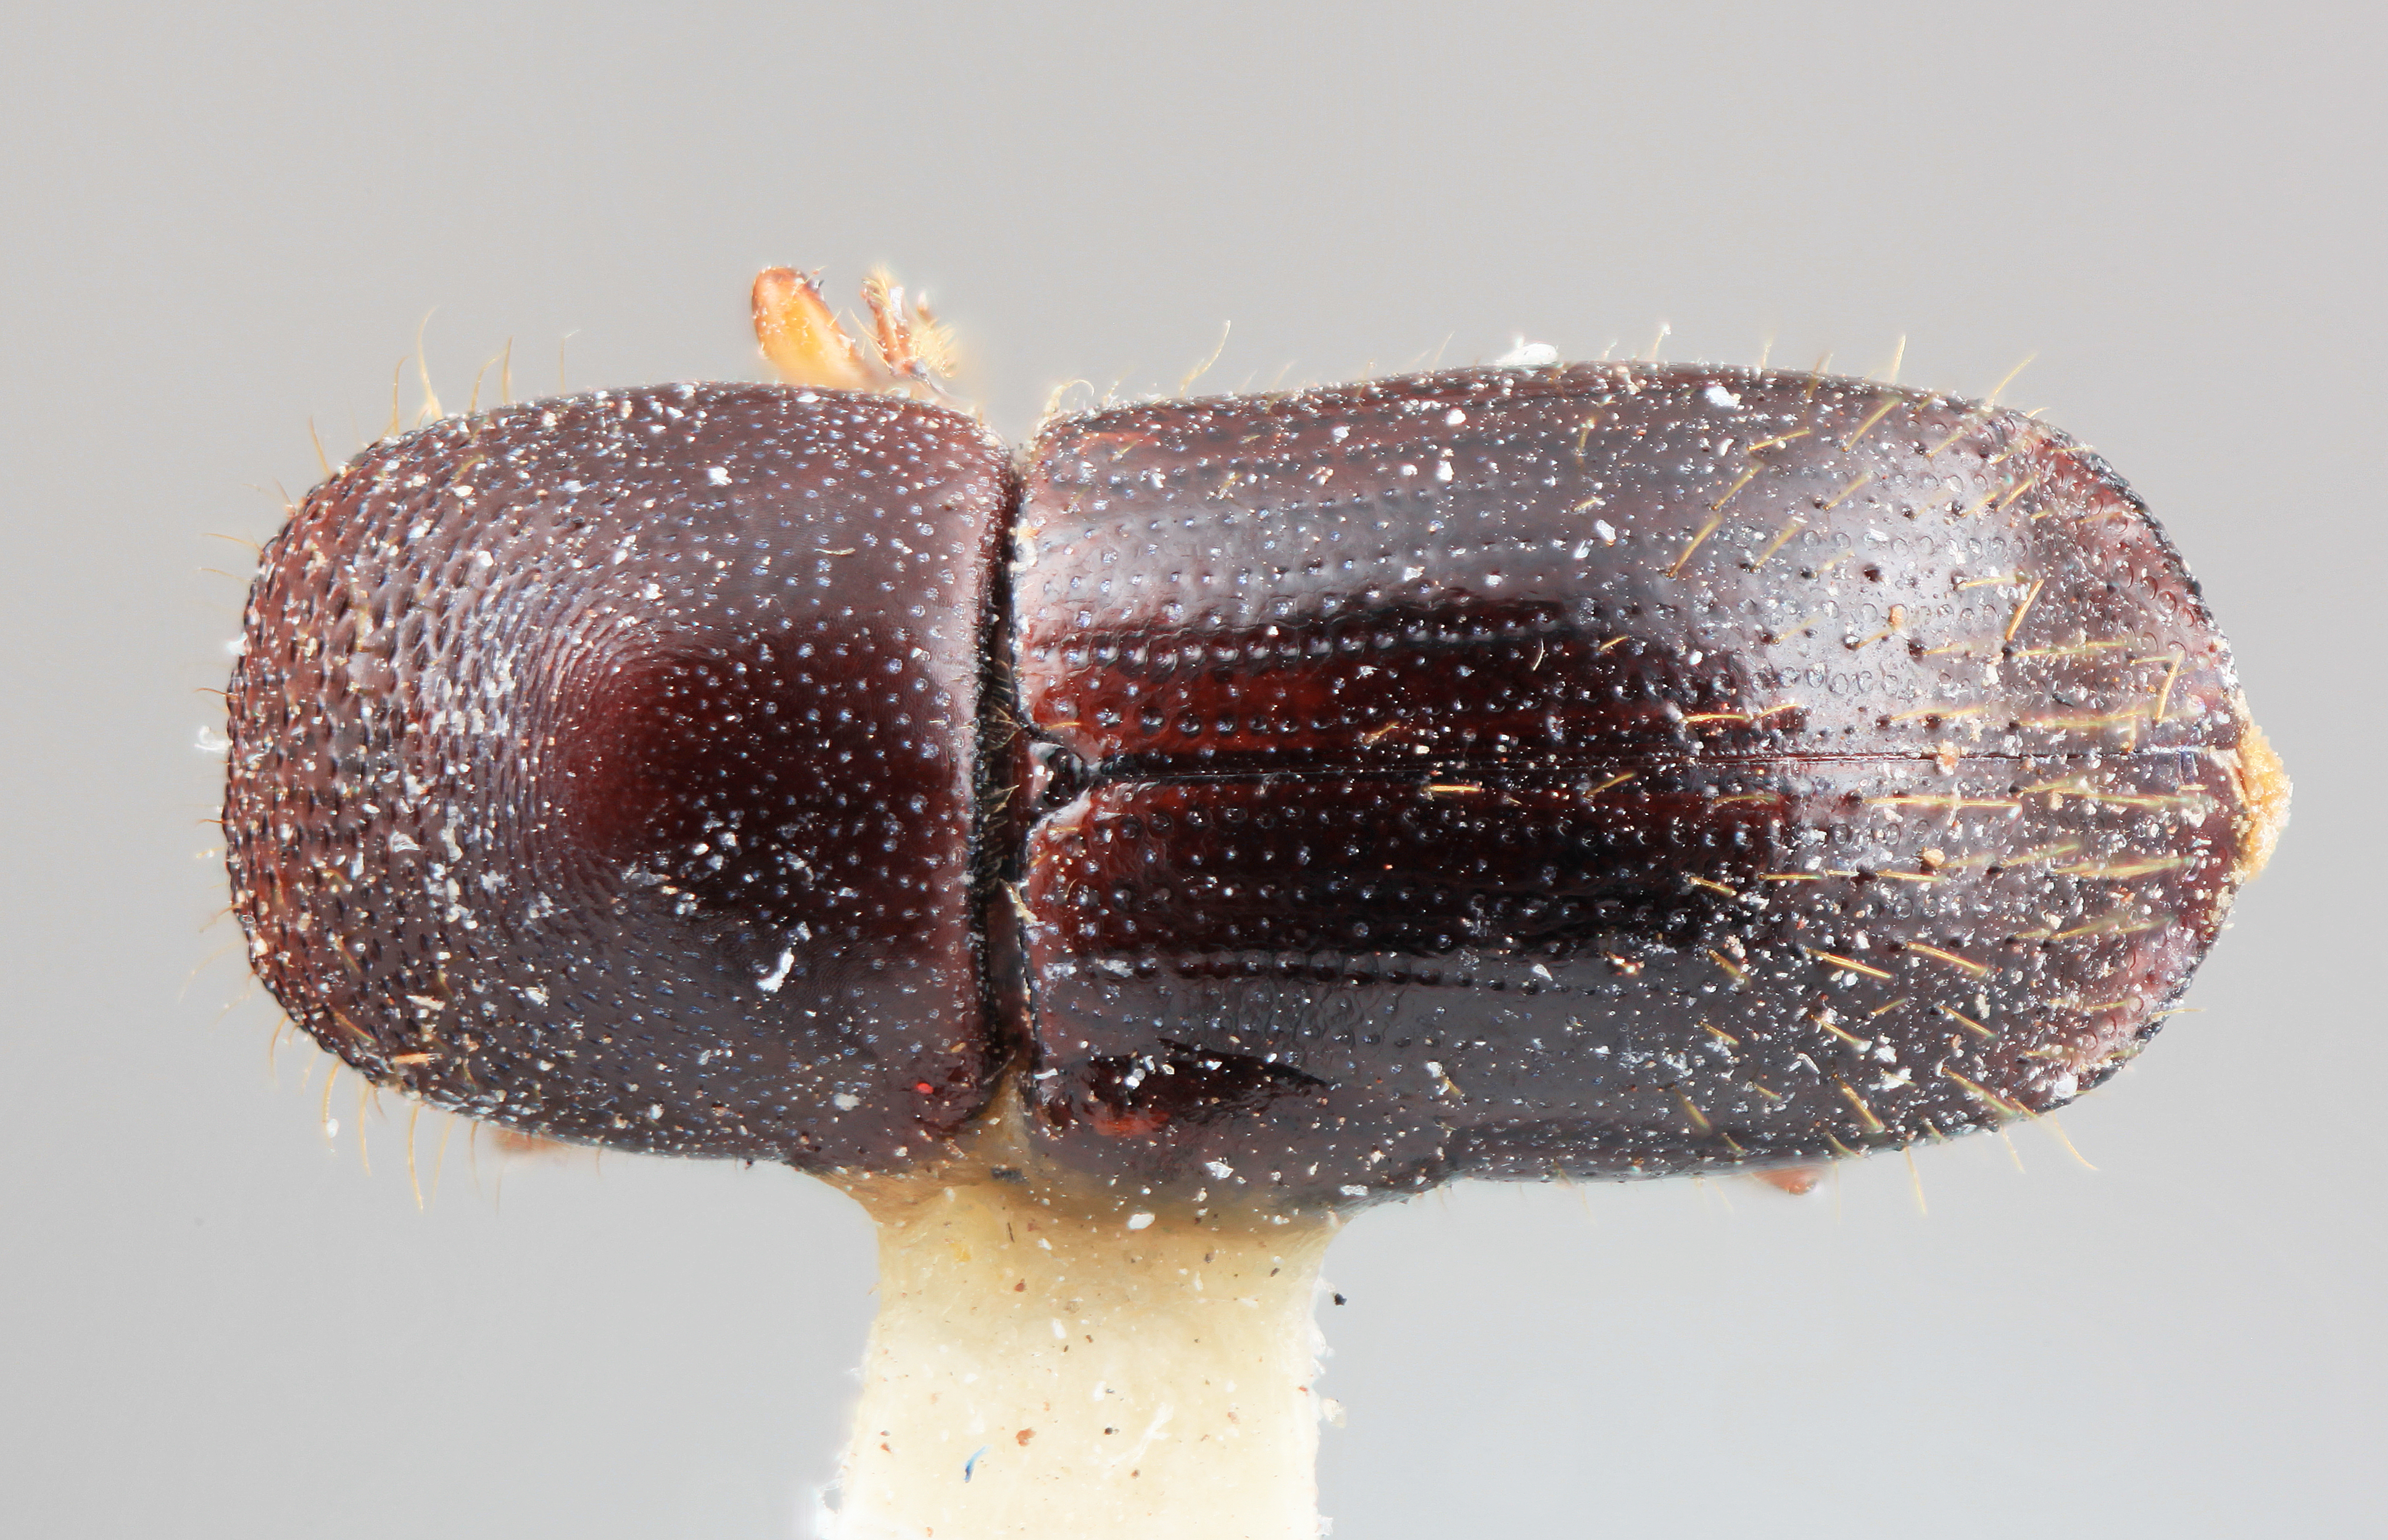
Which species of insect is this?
Xyleborus lacunatus
